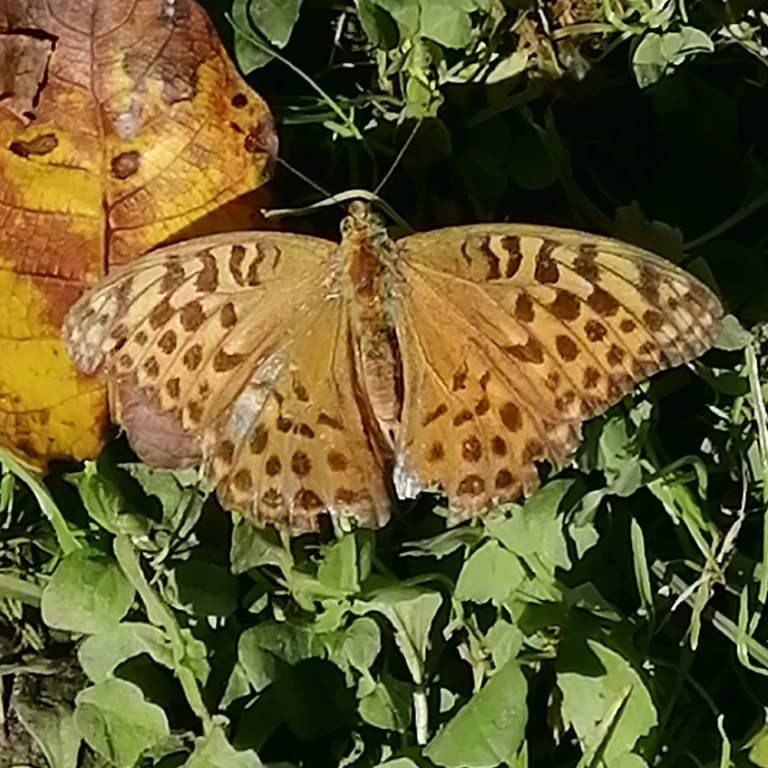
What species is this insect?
Argynnis paphia
